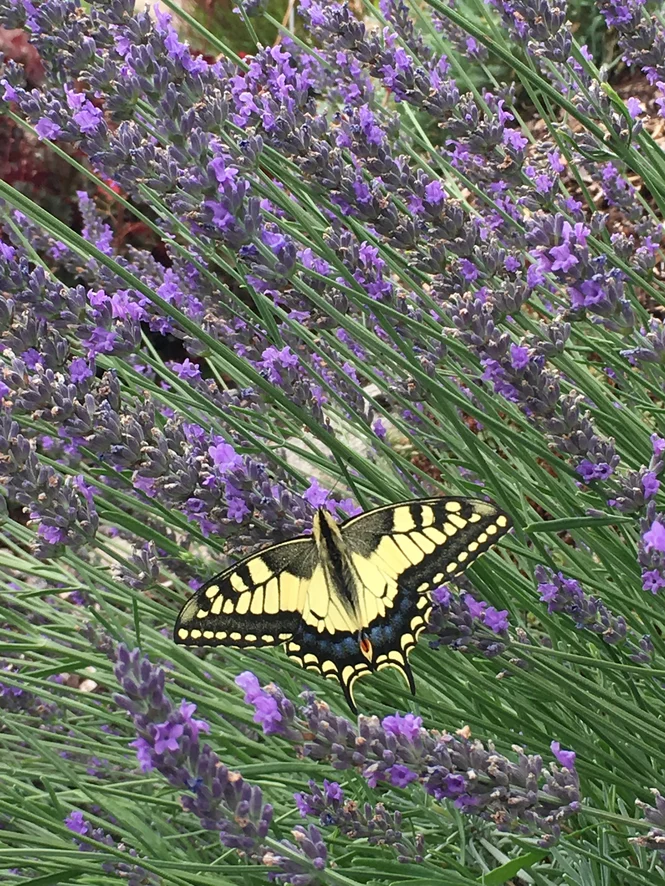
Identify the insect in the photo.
Papilio machaon
